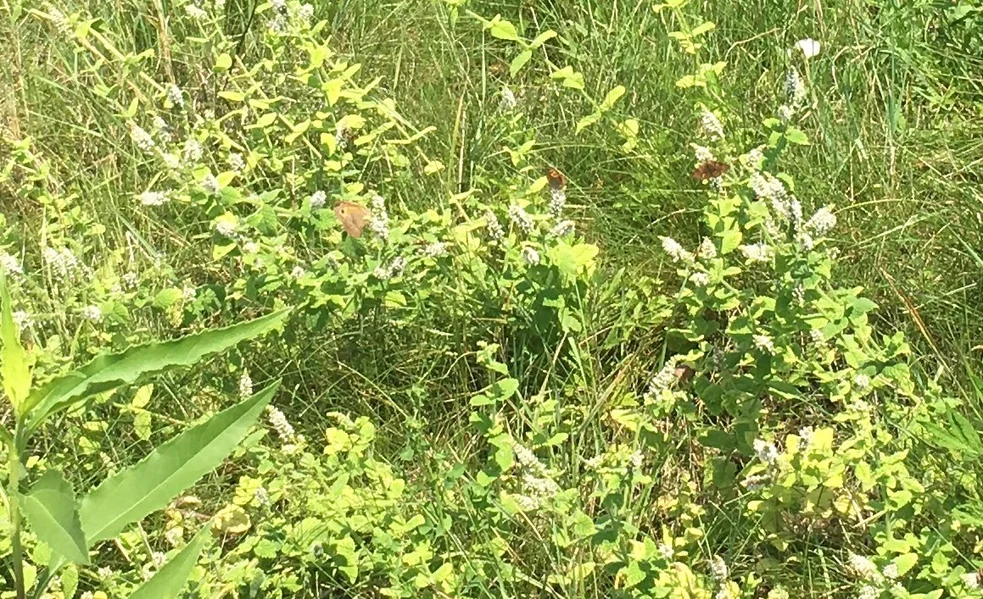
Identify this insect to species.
Maniola jurtina
